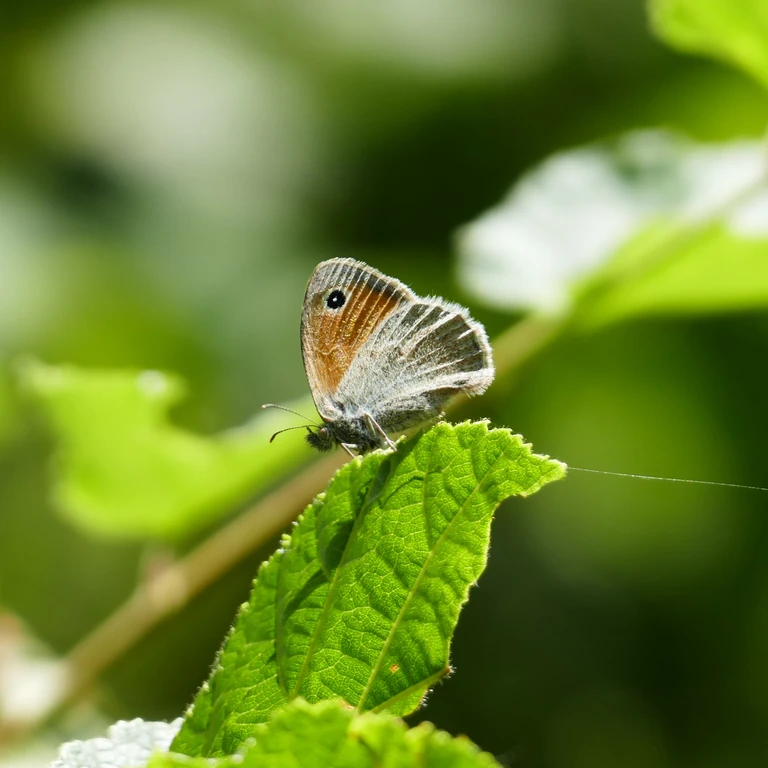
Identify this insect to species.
Coenonympha pamphilus
